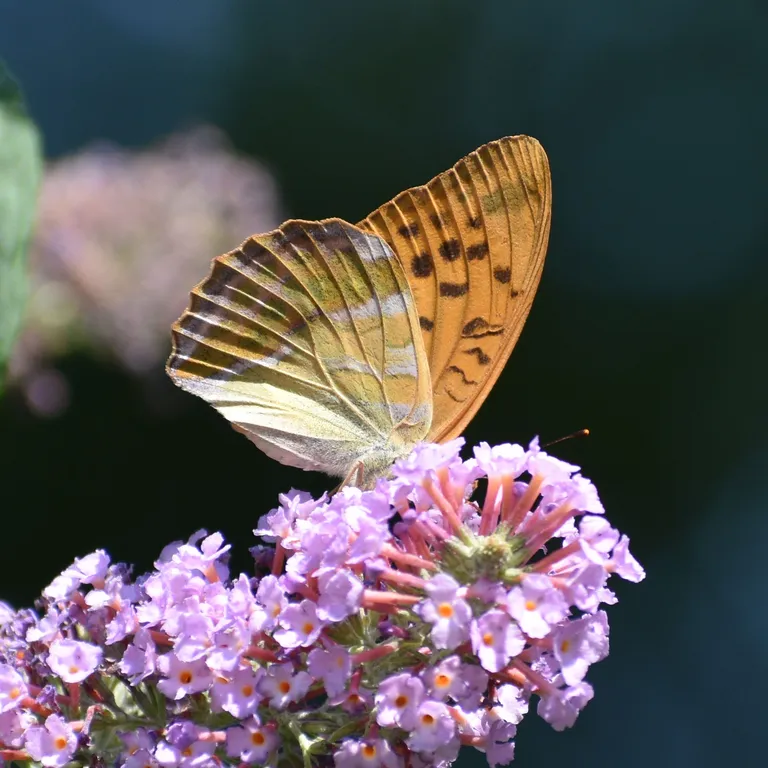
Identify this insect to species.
Argynnis paphia
